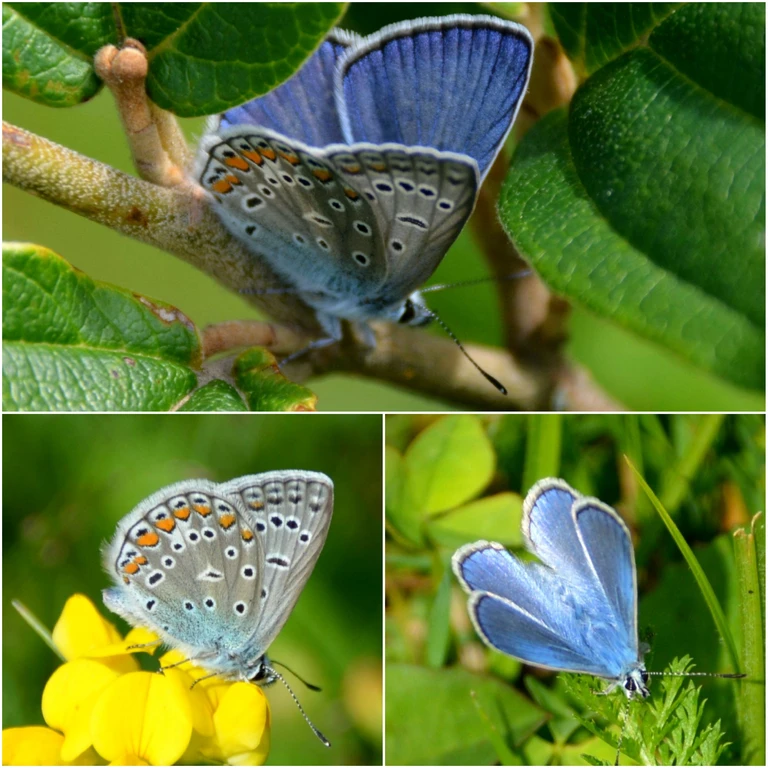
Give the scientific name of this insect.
Polyommatus icarus
